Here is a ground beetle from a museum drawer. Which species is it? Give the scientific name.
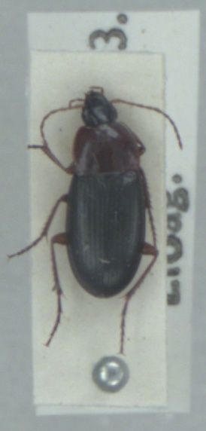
Calathus melanocephalus
